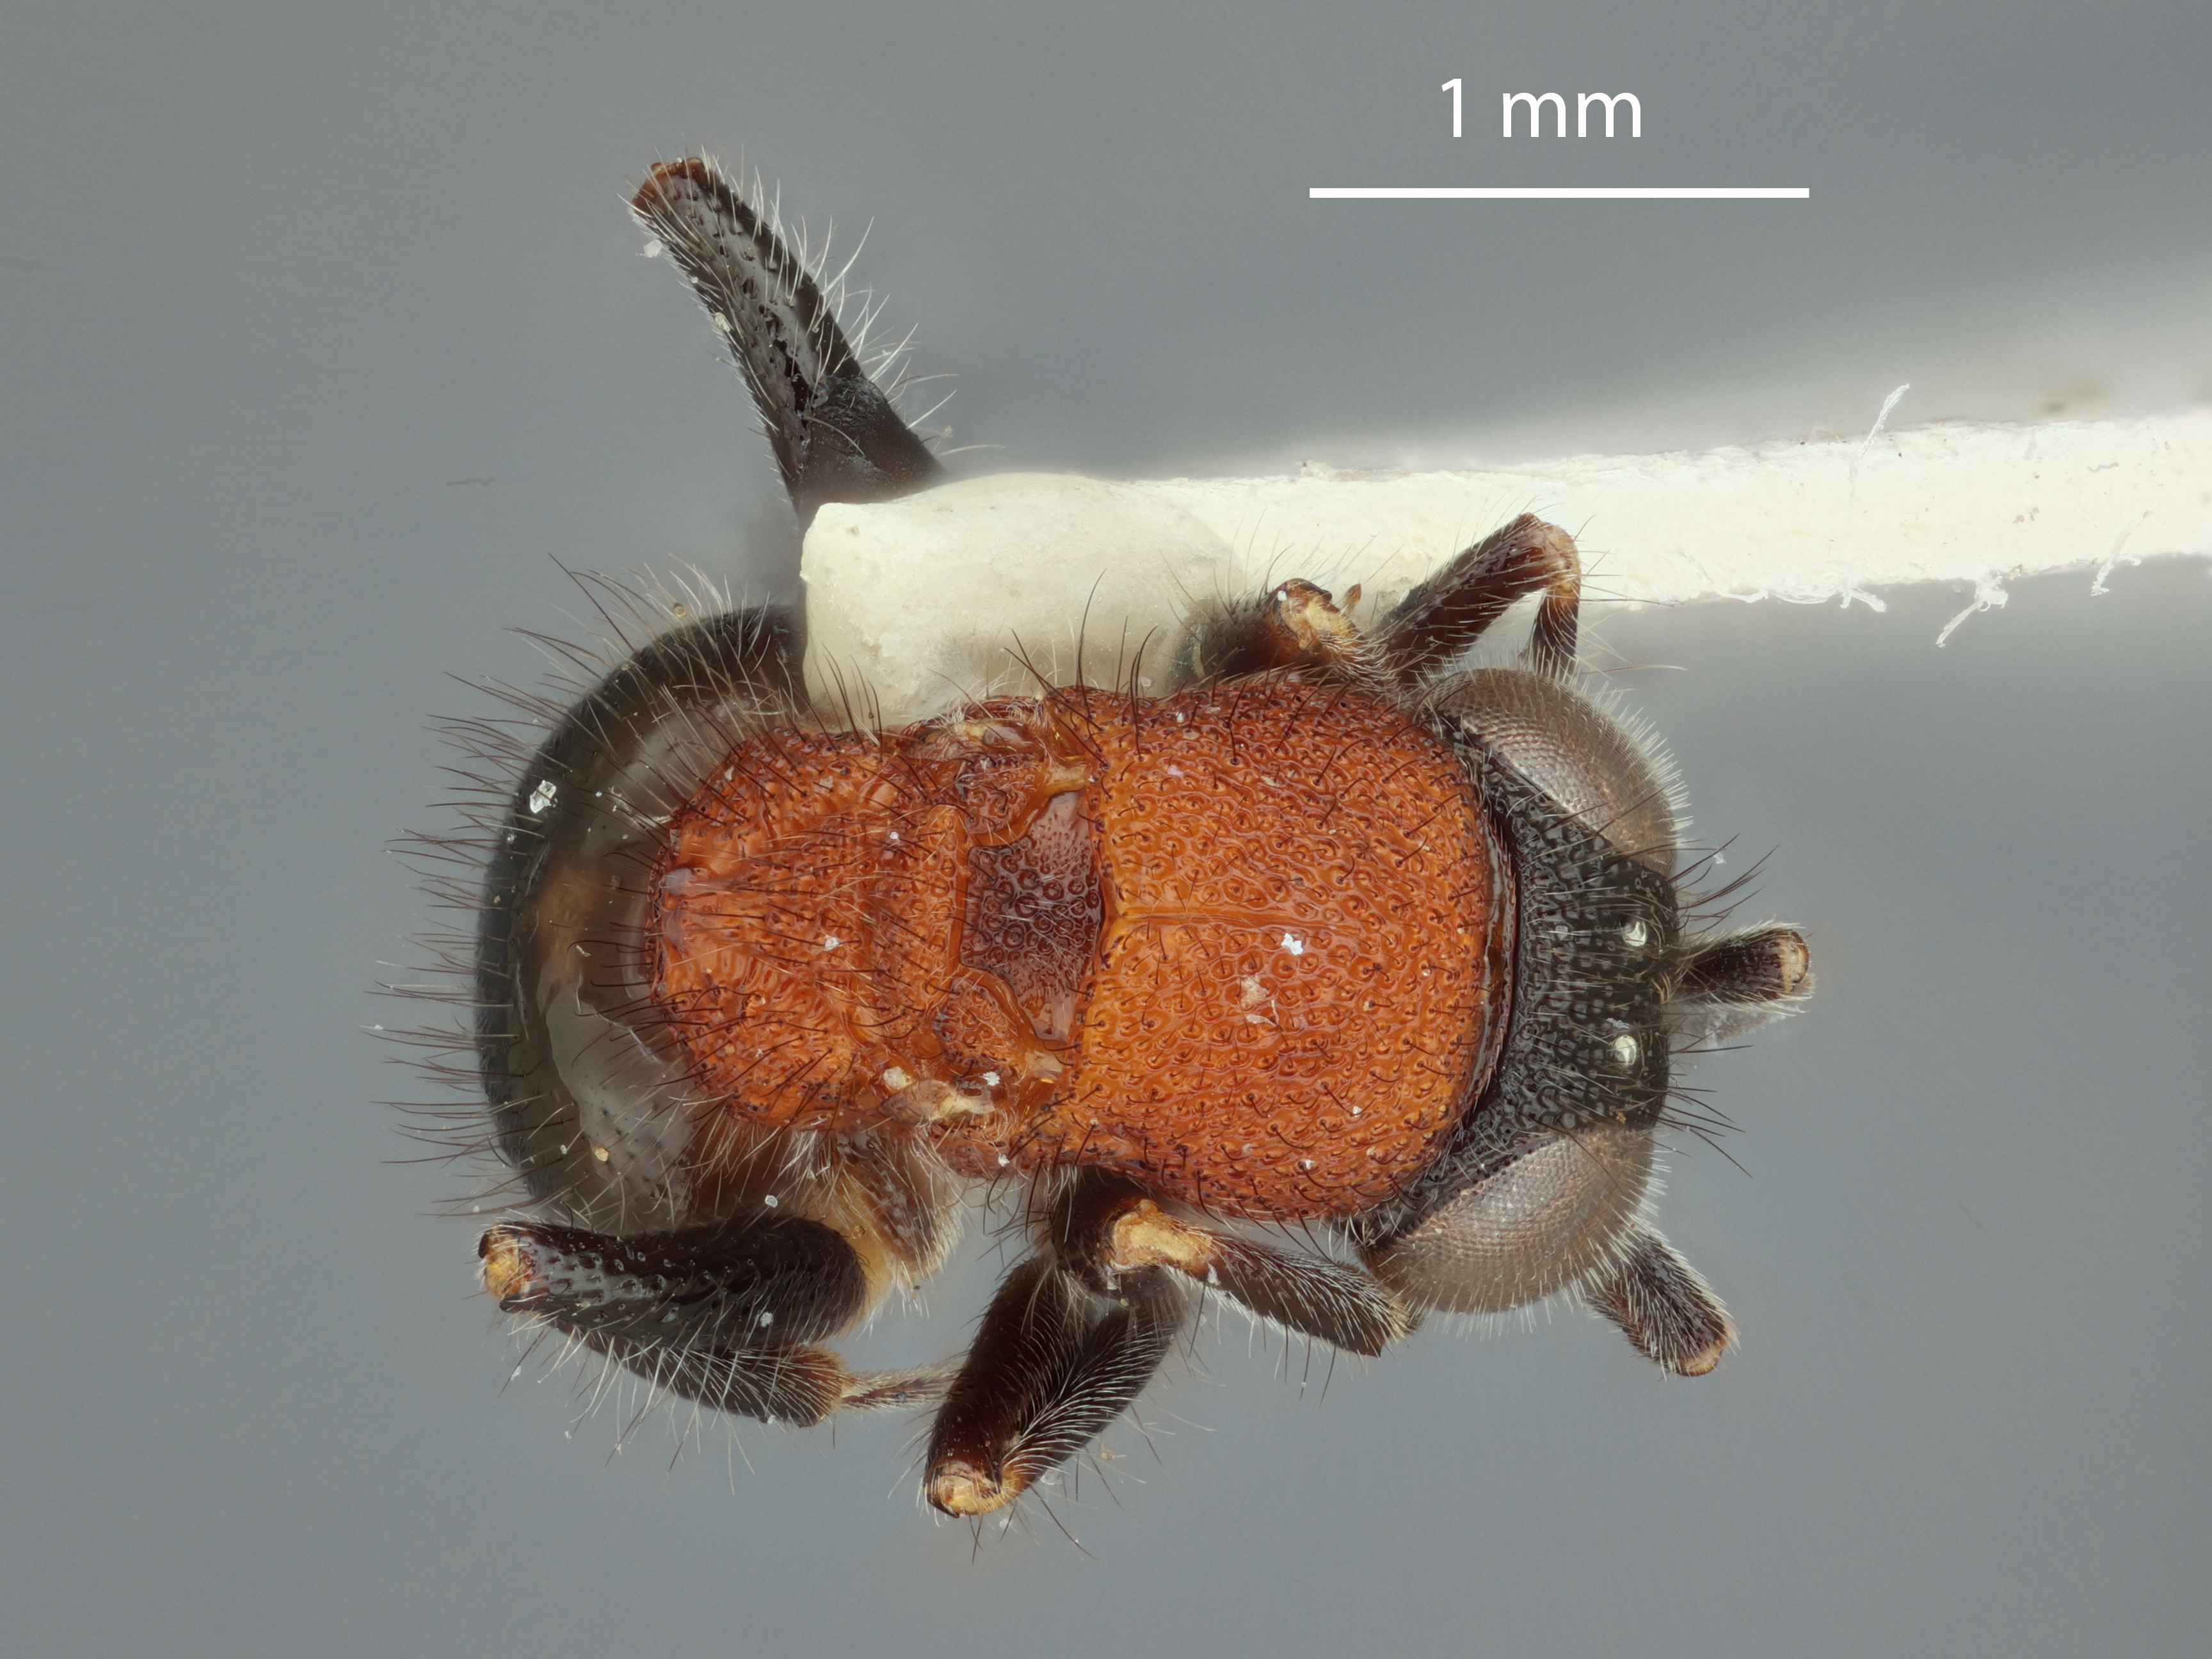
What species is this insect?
Serendibula paradoxa
